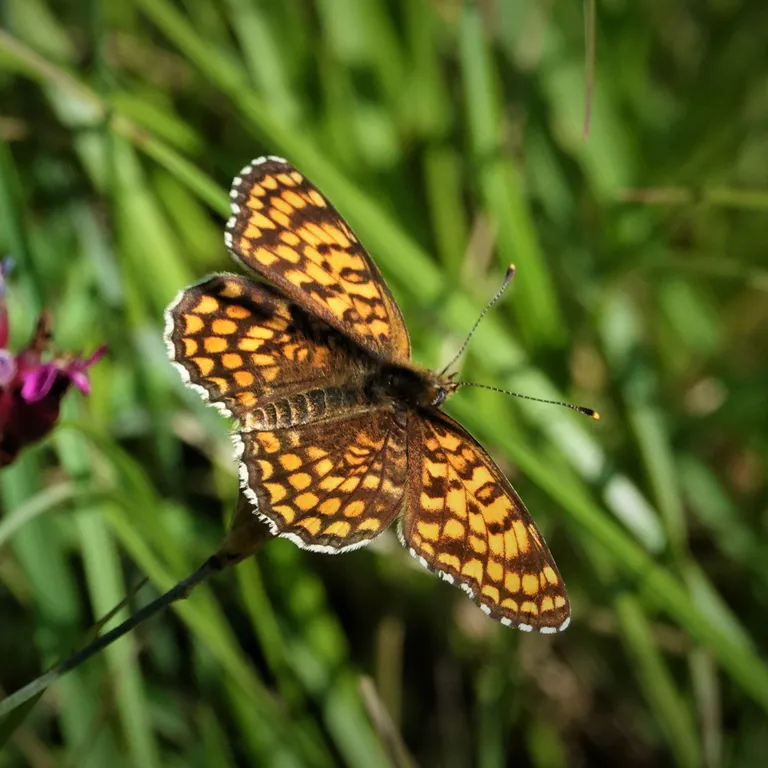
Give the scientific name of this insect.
Melitaea phoebe
